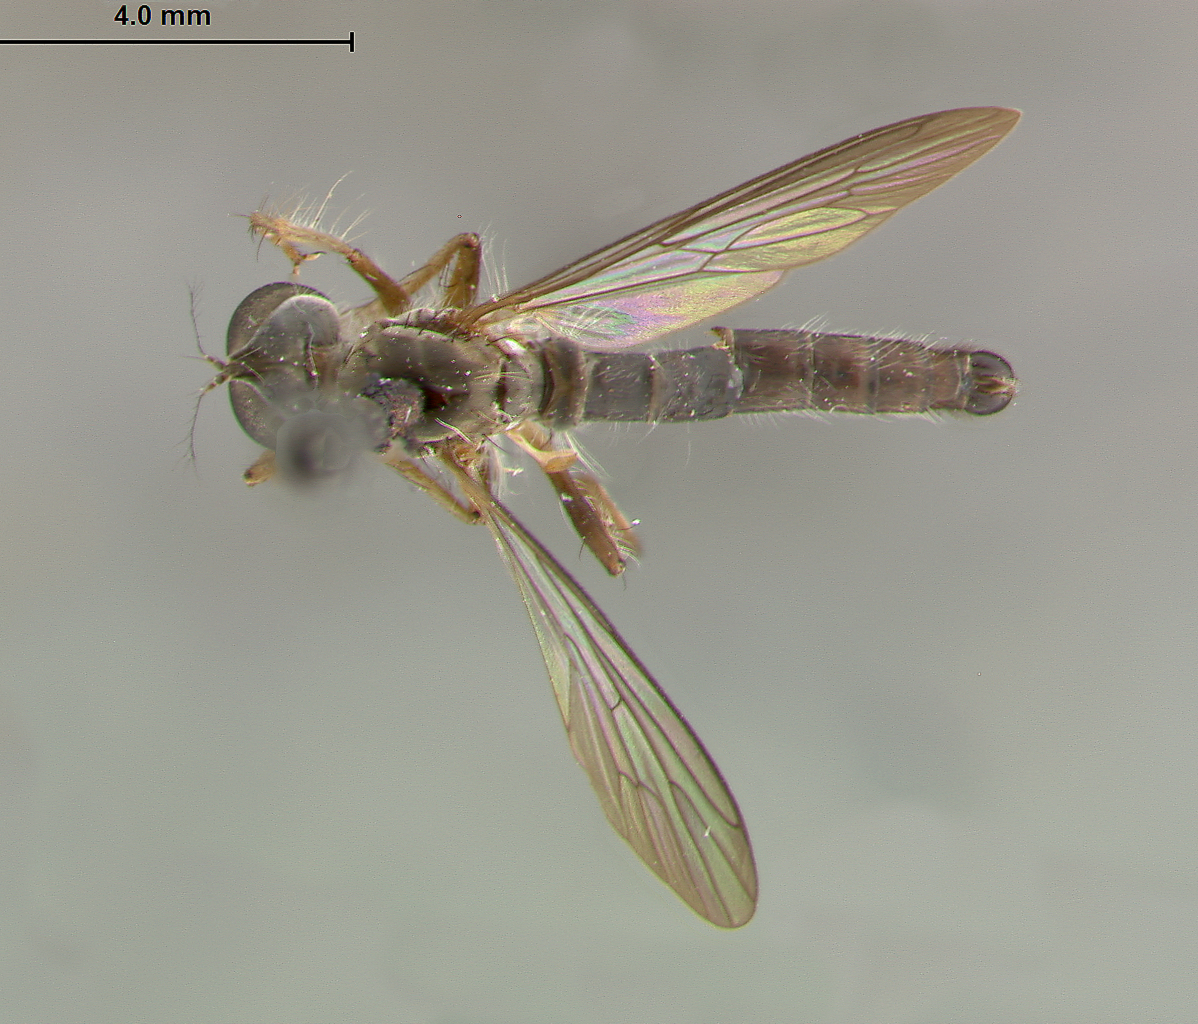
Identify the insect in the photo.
Ommatius genitalis
